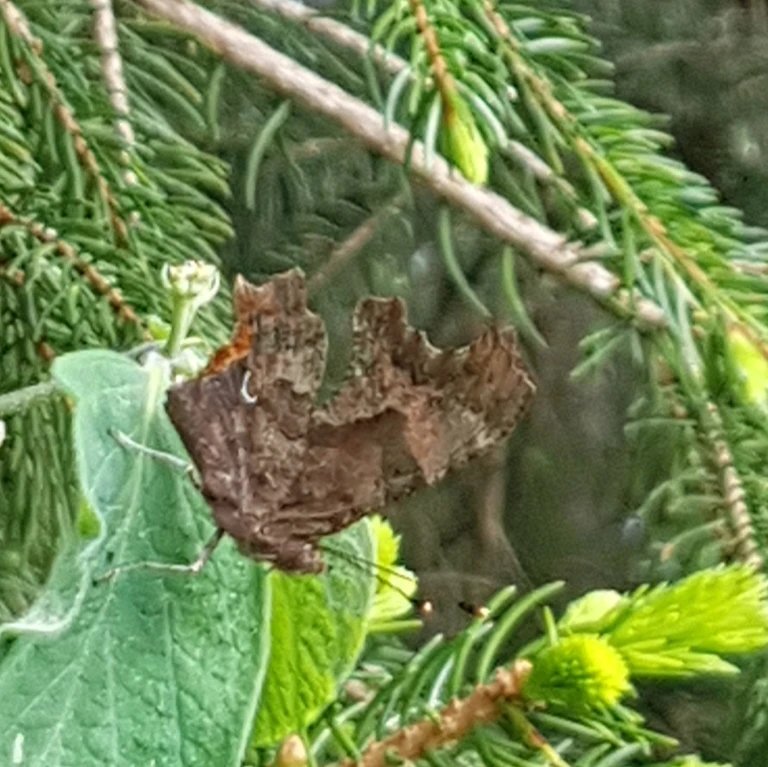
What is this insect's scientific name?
Polygonia c-album
